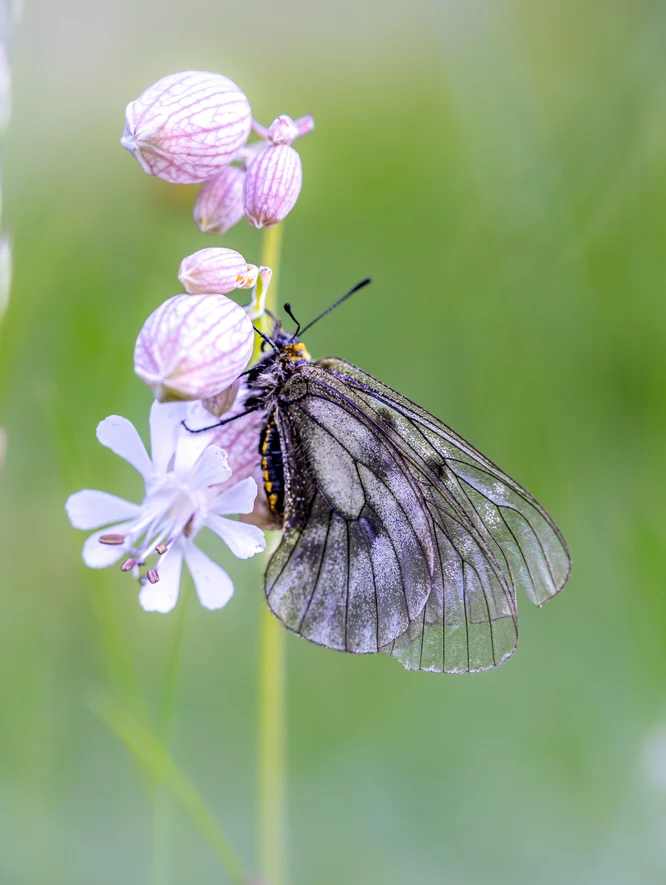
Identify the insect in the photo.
Parnassius mnemosyne
